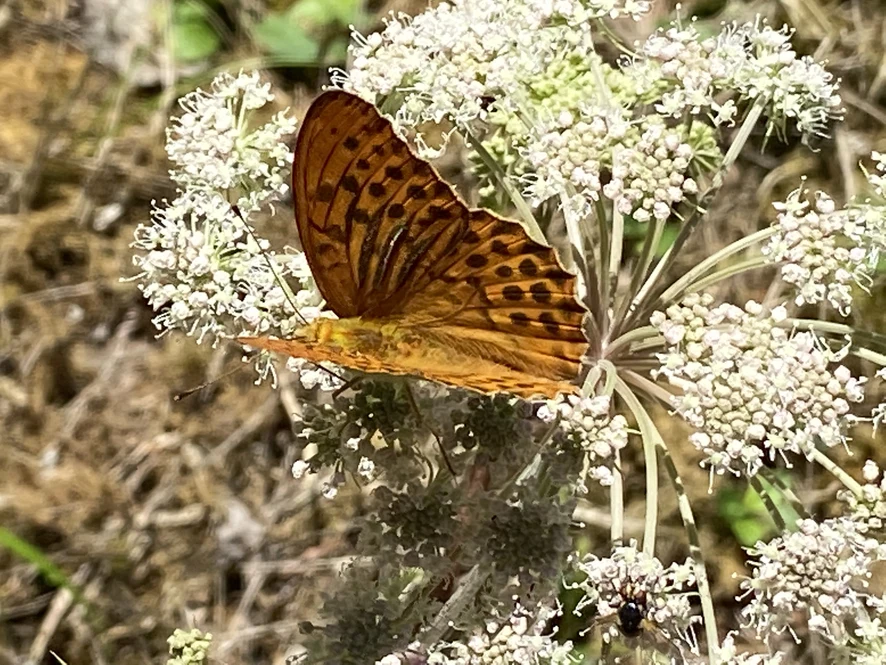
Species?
Argynnis paphia
